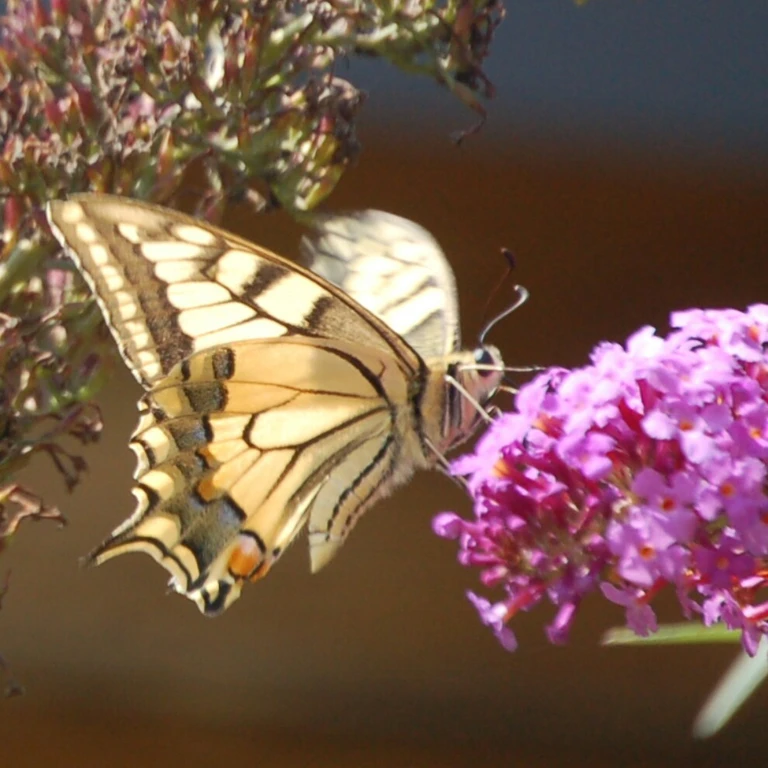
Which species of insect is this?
Papilio machaon
